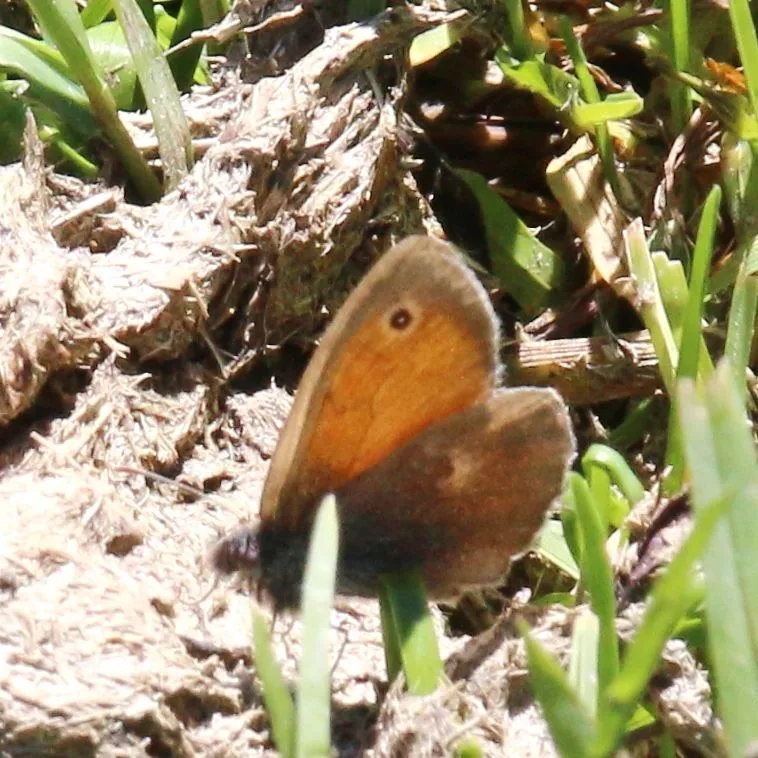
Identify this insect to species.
Coenonympha pamphilus
